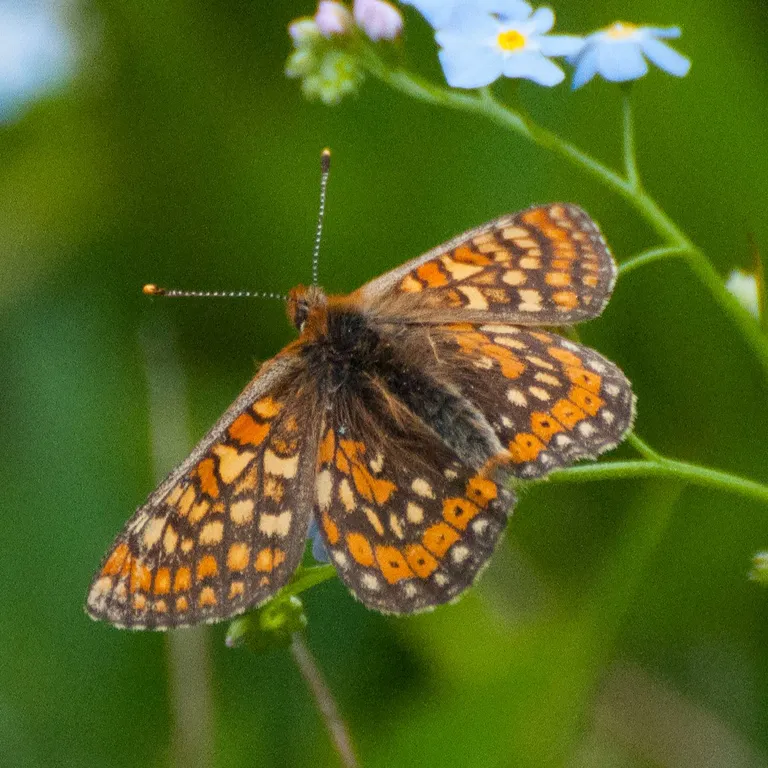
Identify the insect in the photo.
Euphydryas aurinia
